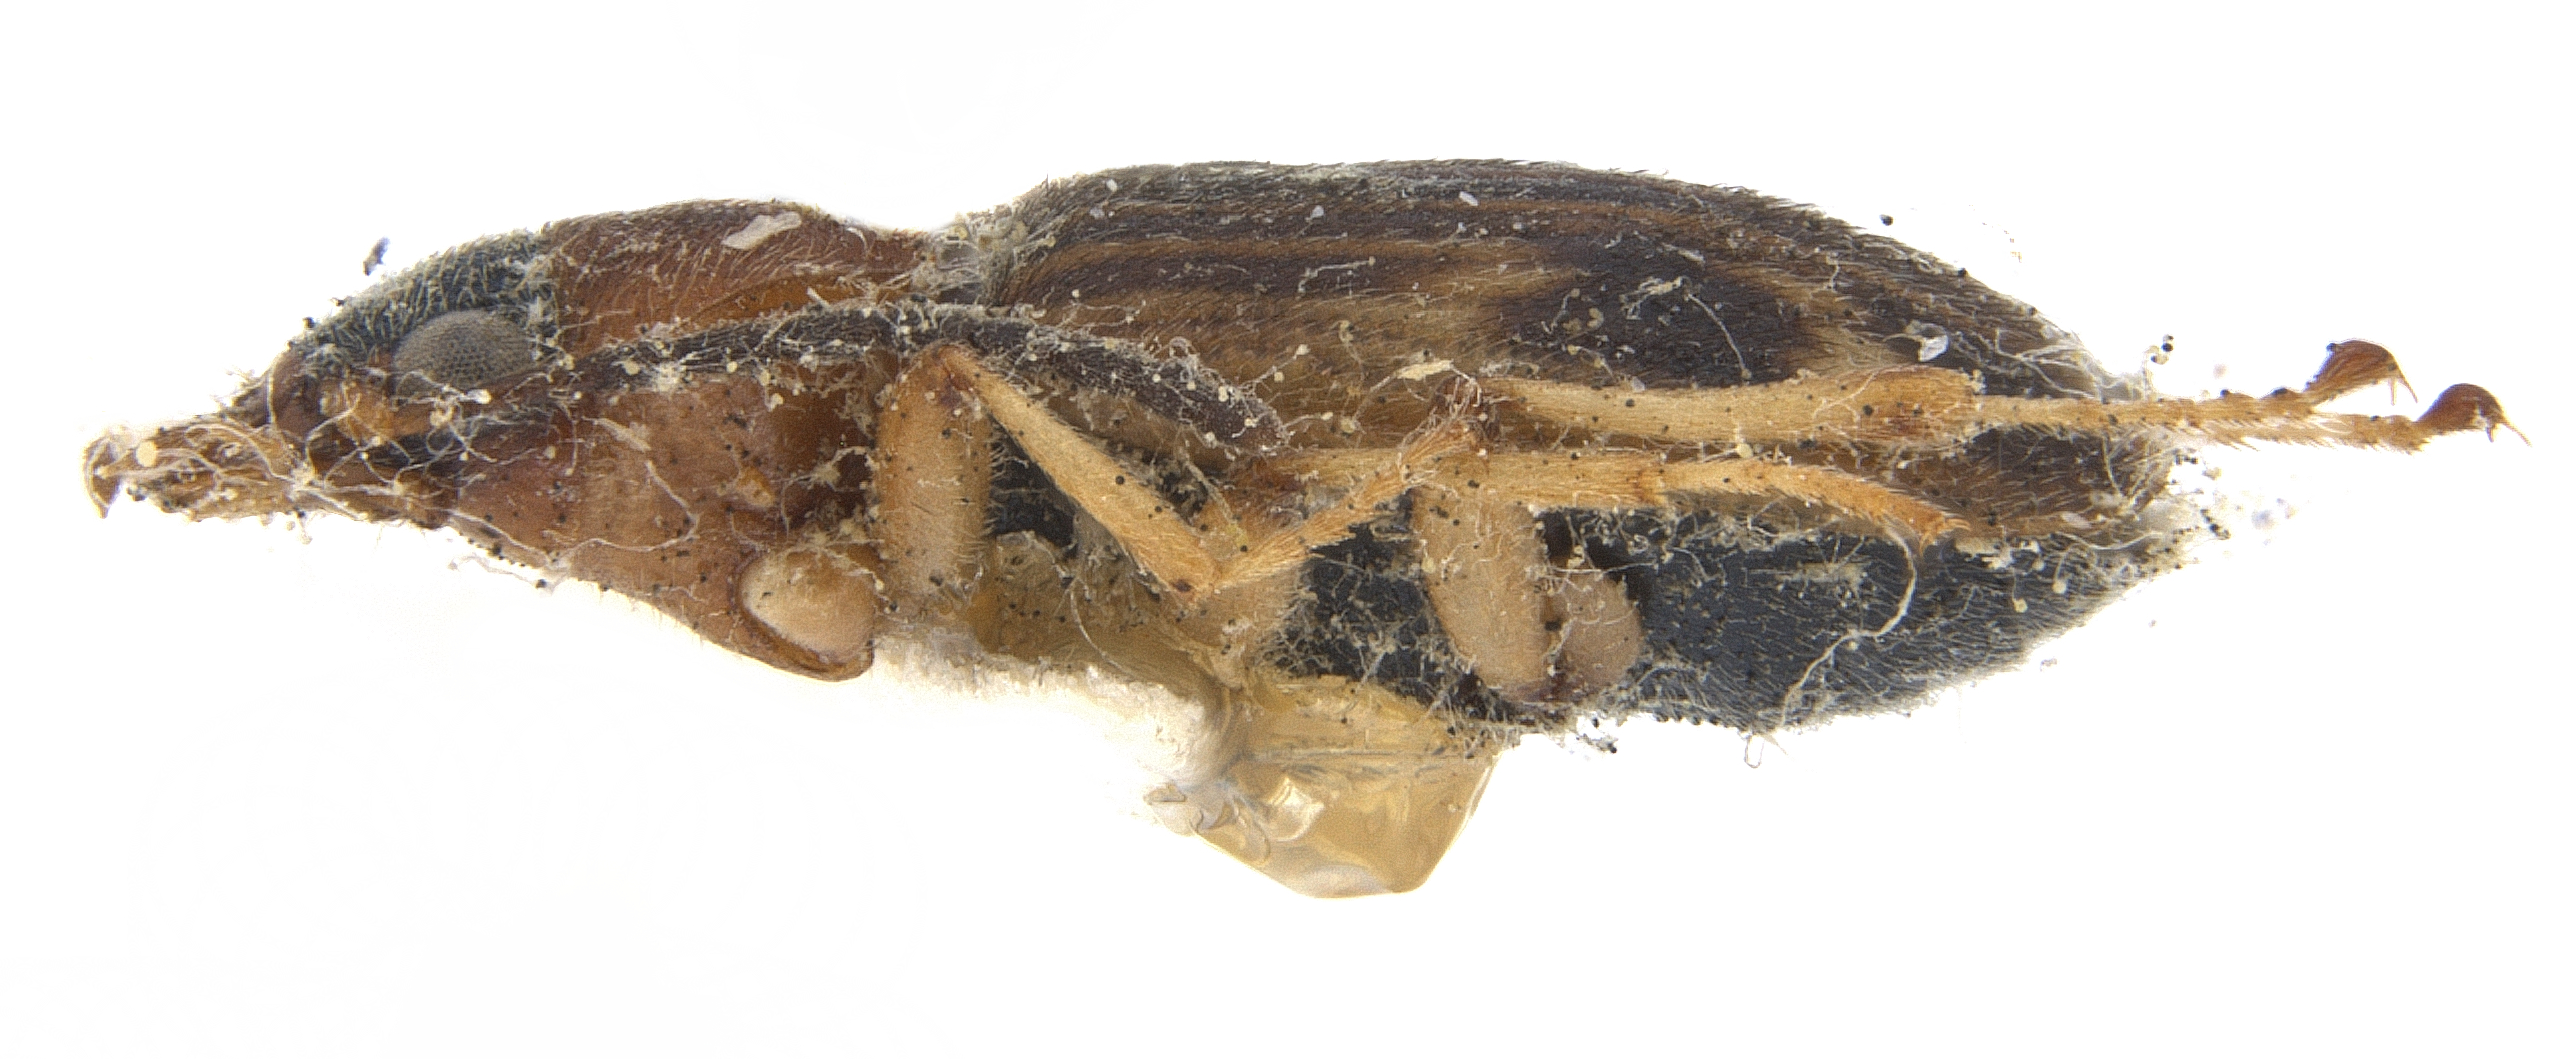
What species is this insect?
Callistomimus tumidipes
